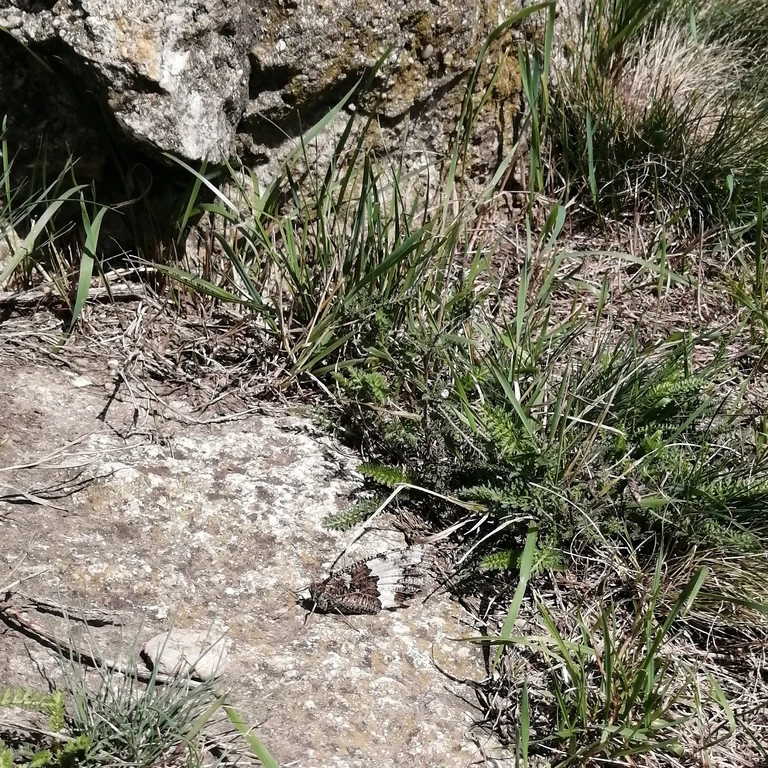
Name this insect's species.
Brintesia circe
